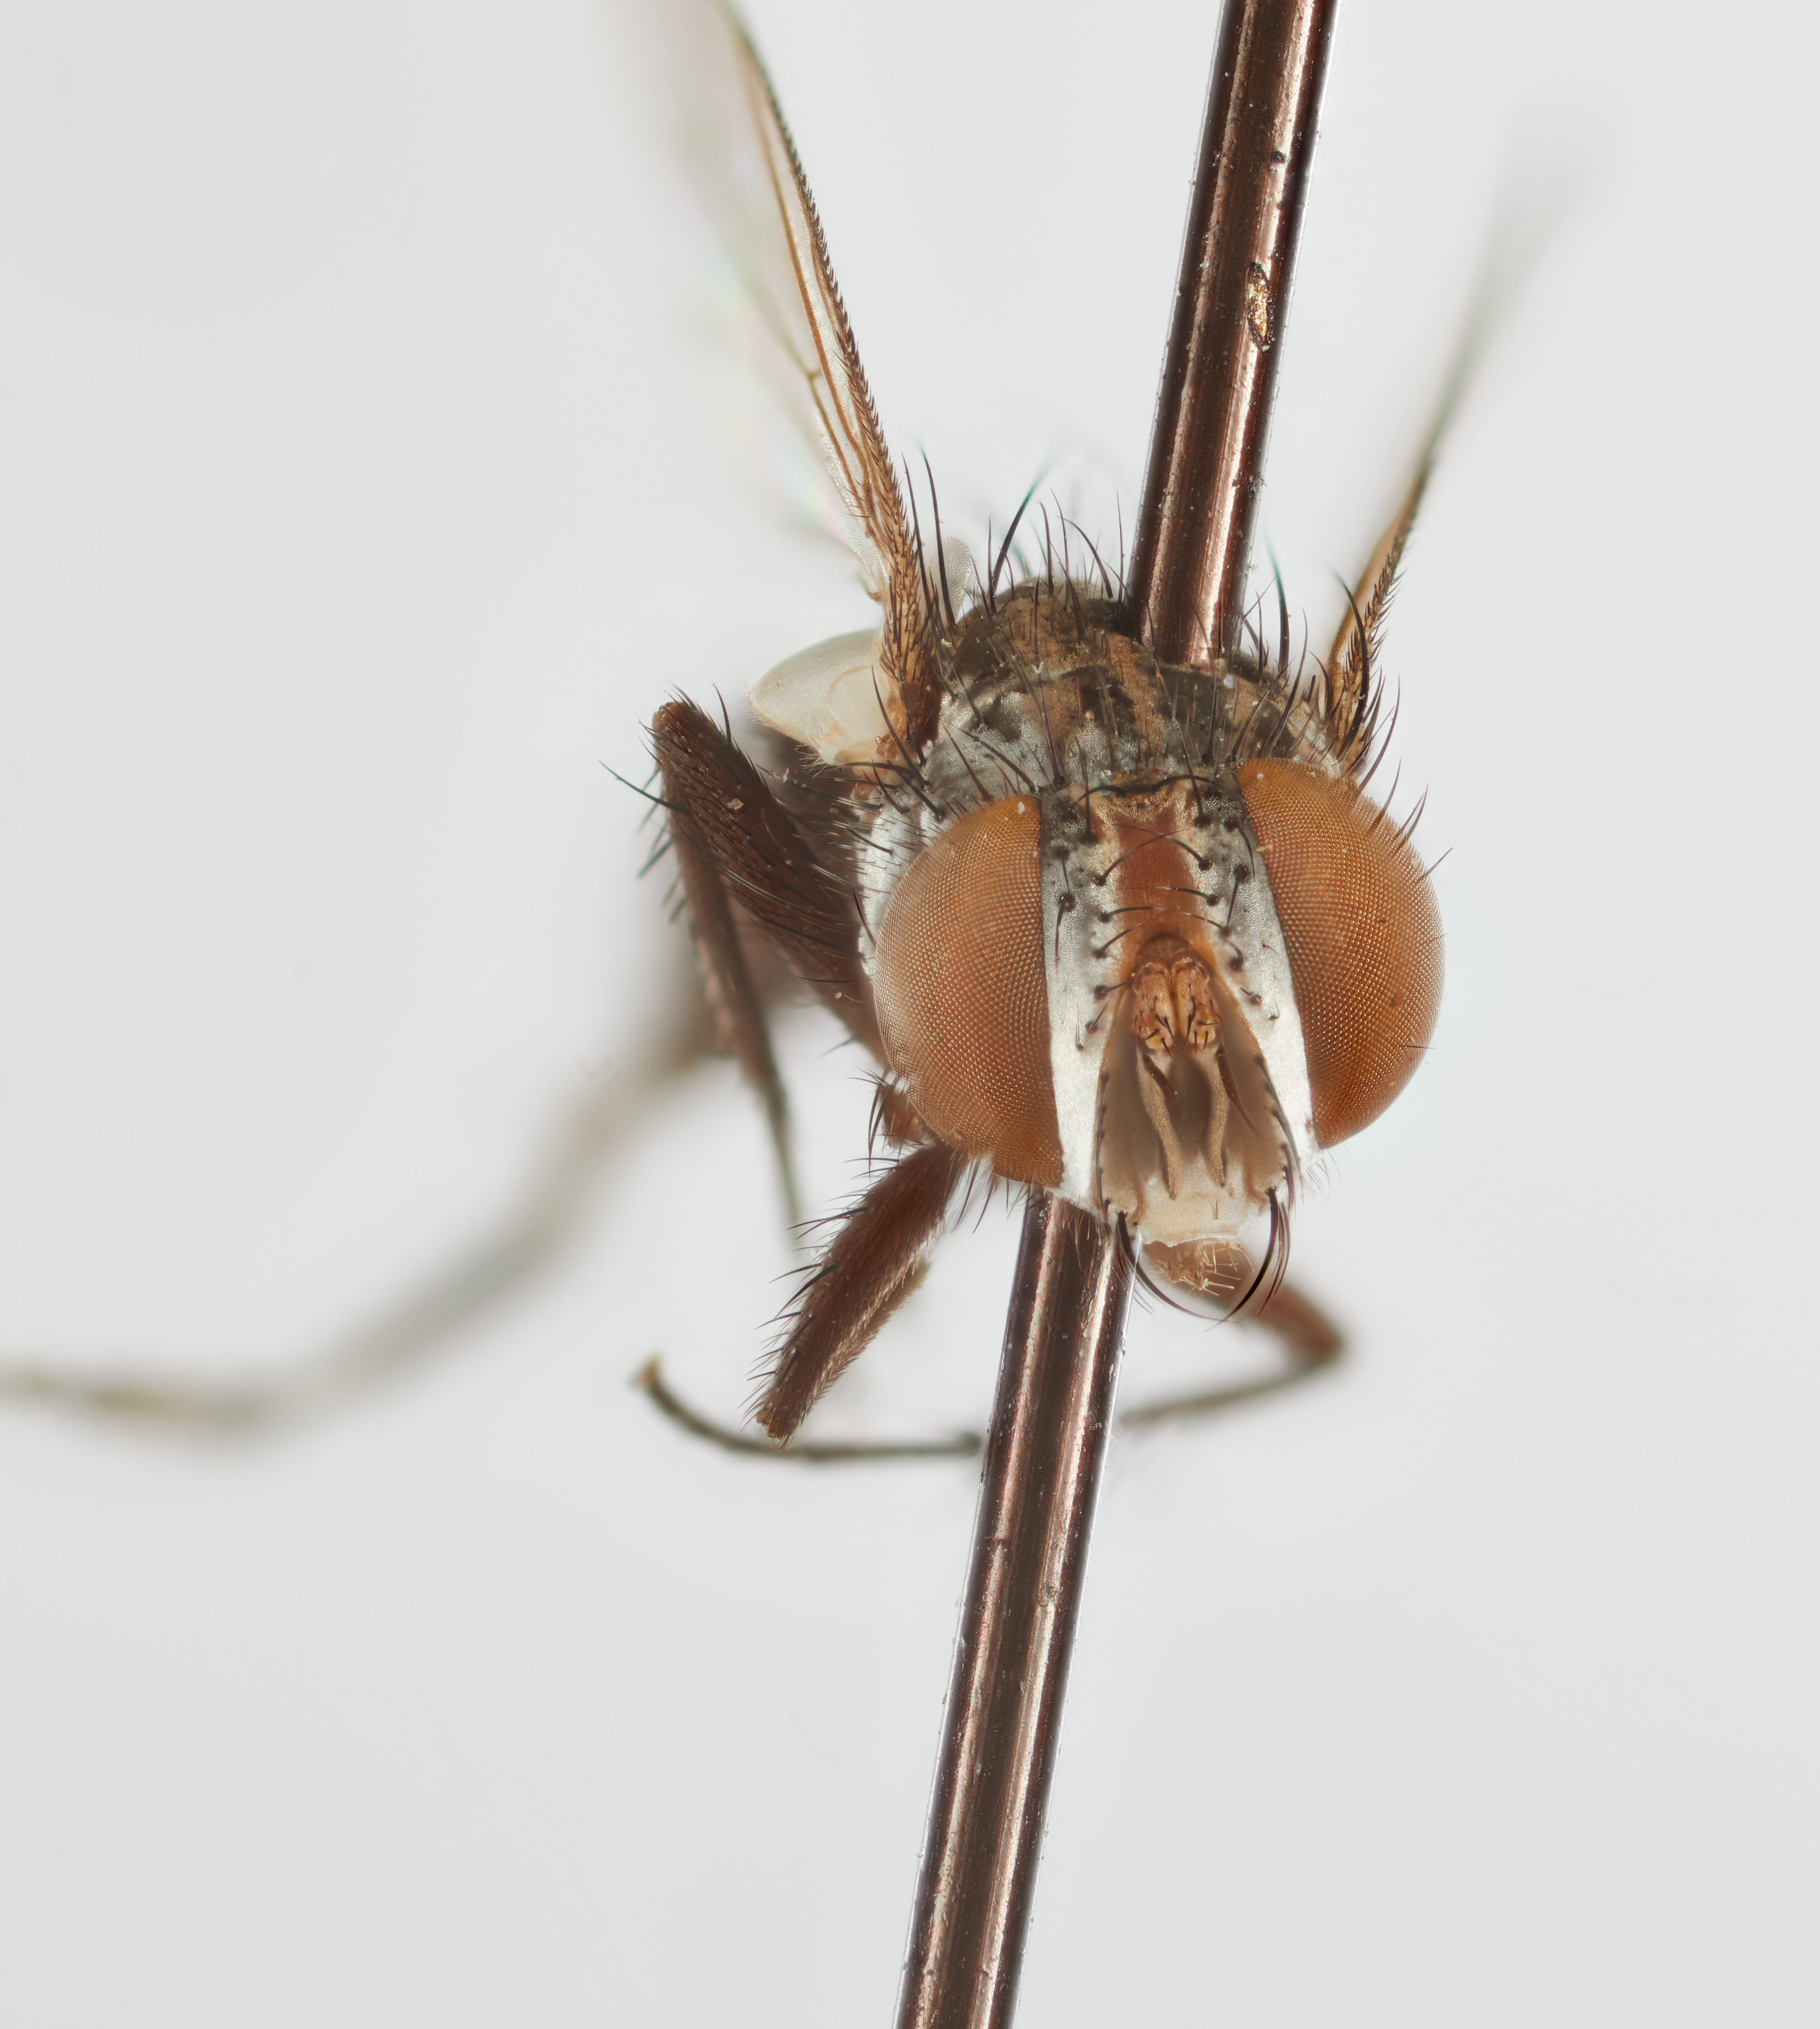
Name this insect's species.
Plagiops littoralis
